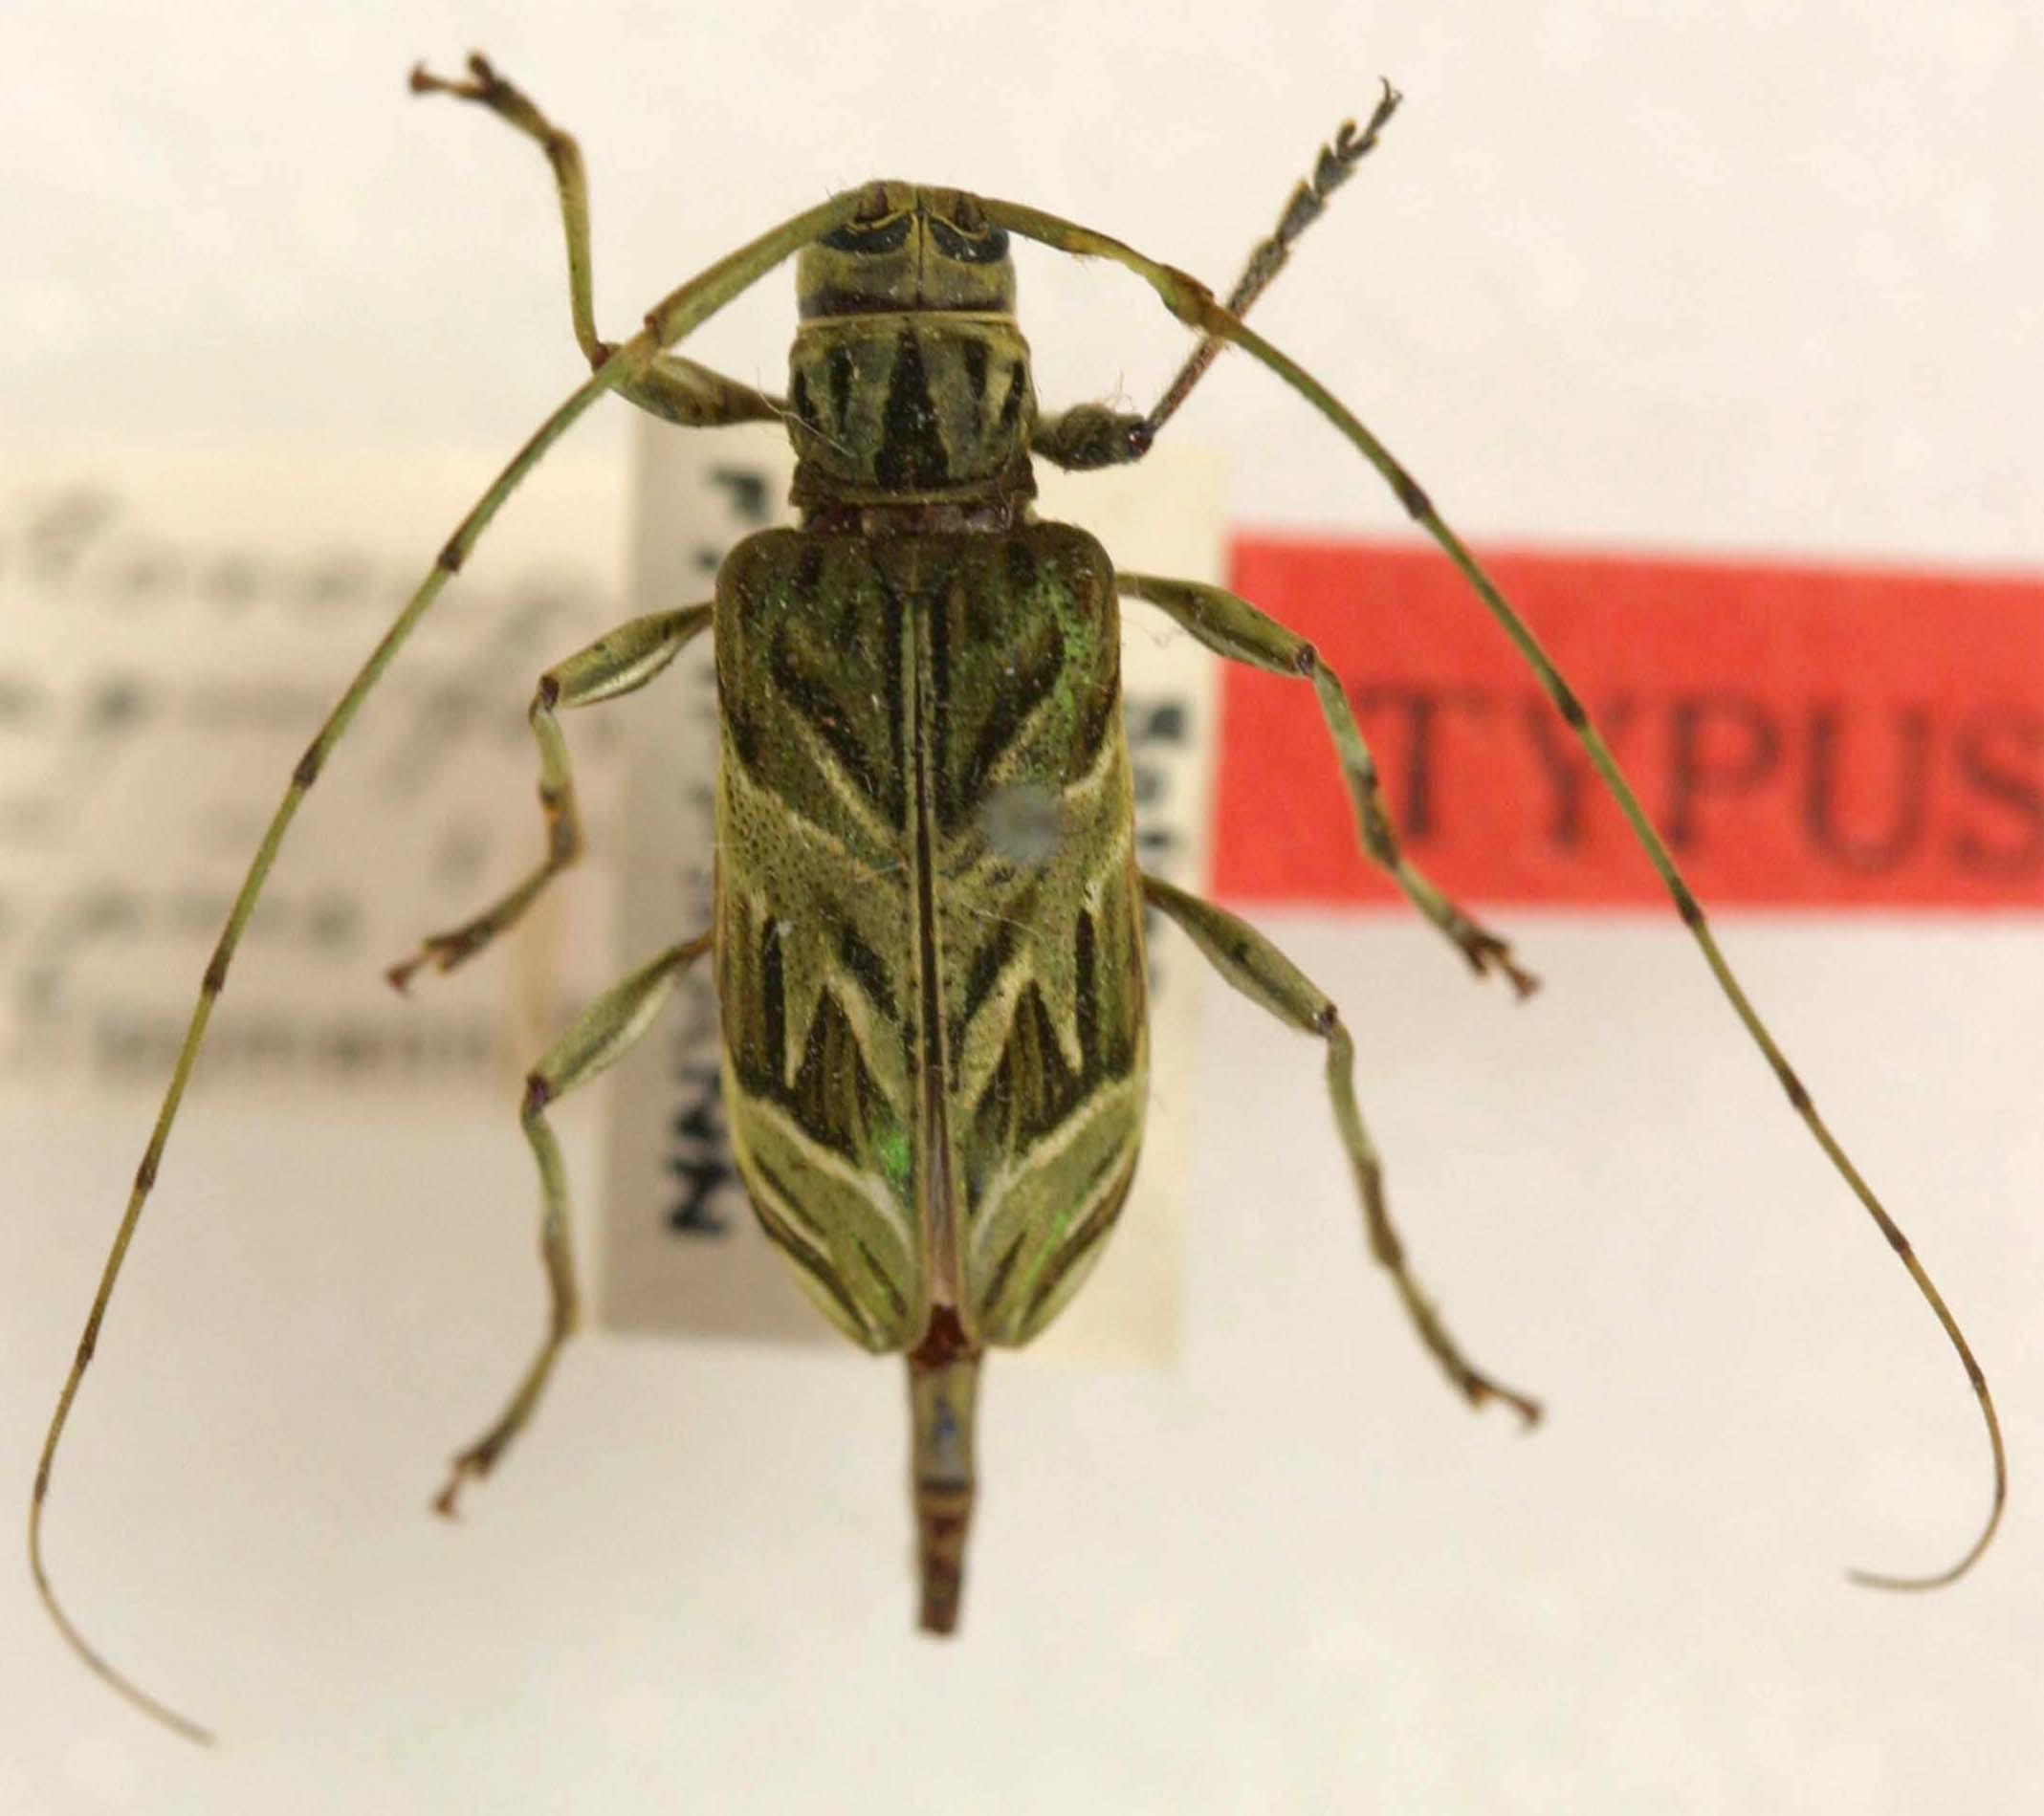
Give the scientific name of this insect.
Toronaeus magnificus (also Neotoronaeus magnificus)
